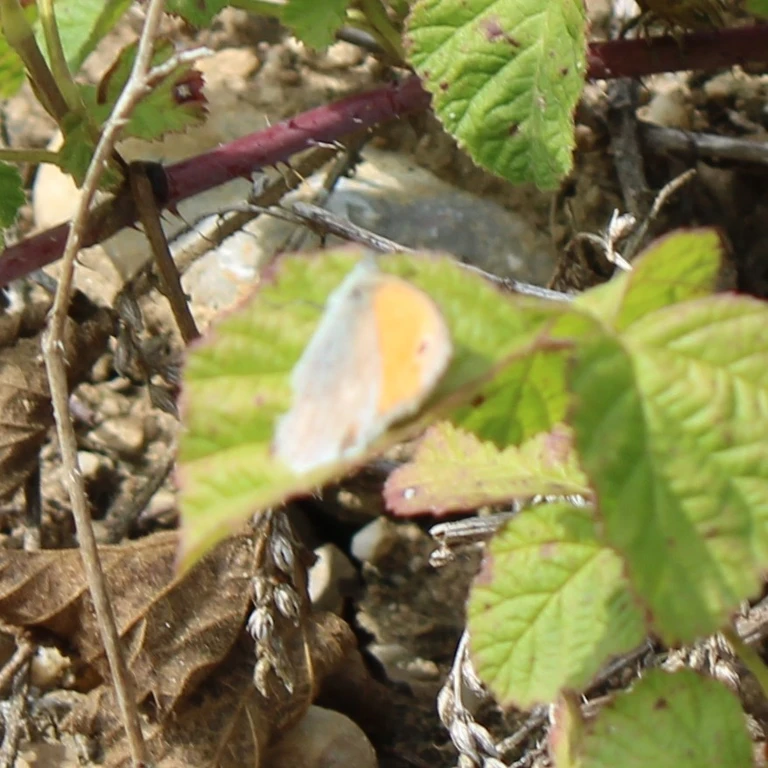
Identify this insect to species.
Coenonympha pamphilus
